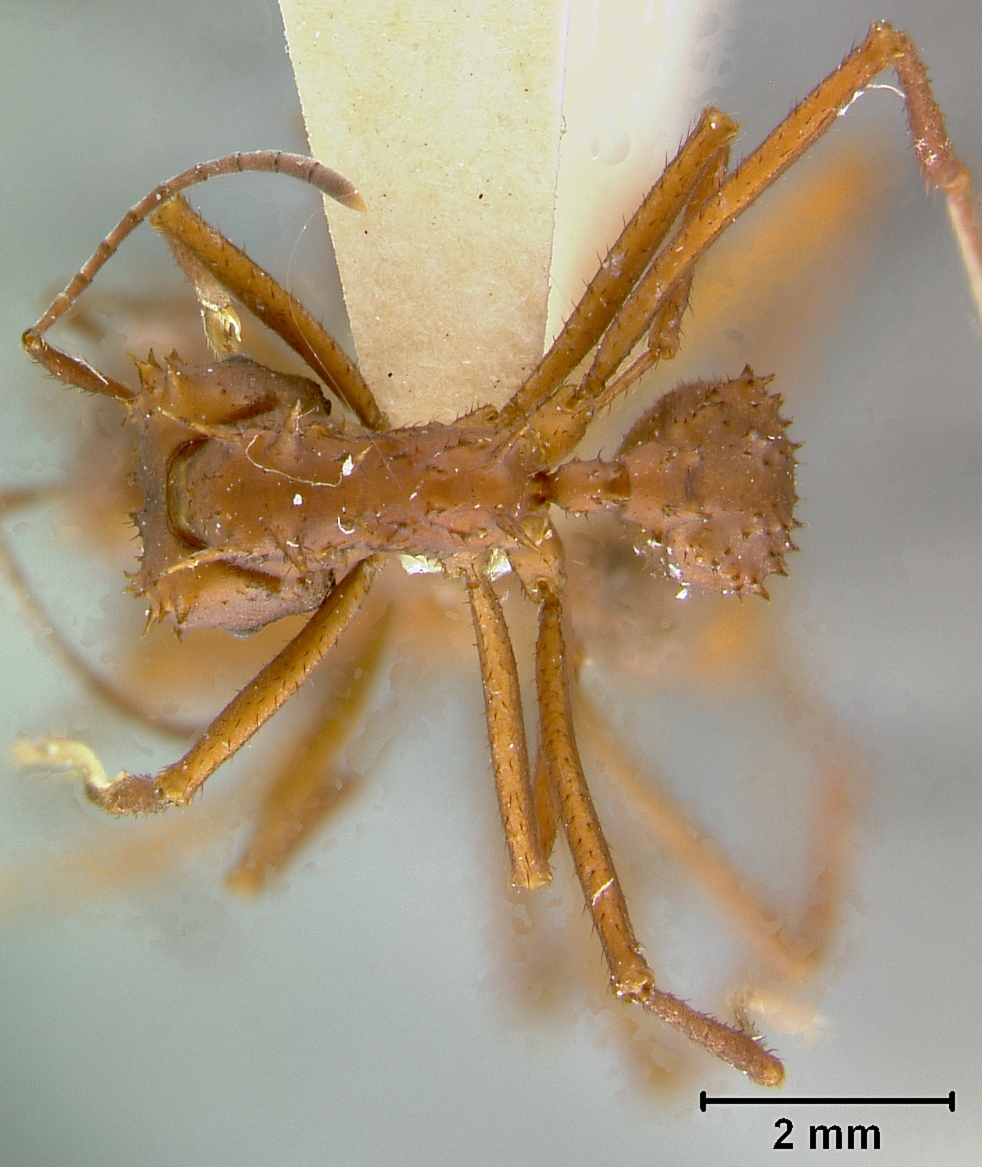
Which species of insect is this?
Acromyrmex octospinosus
